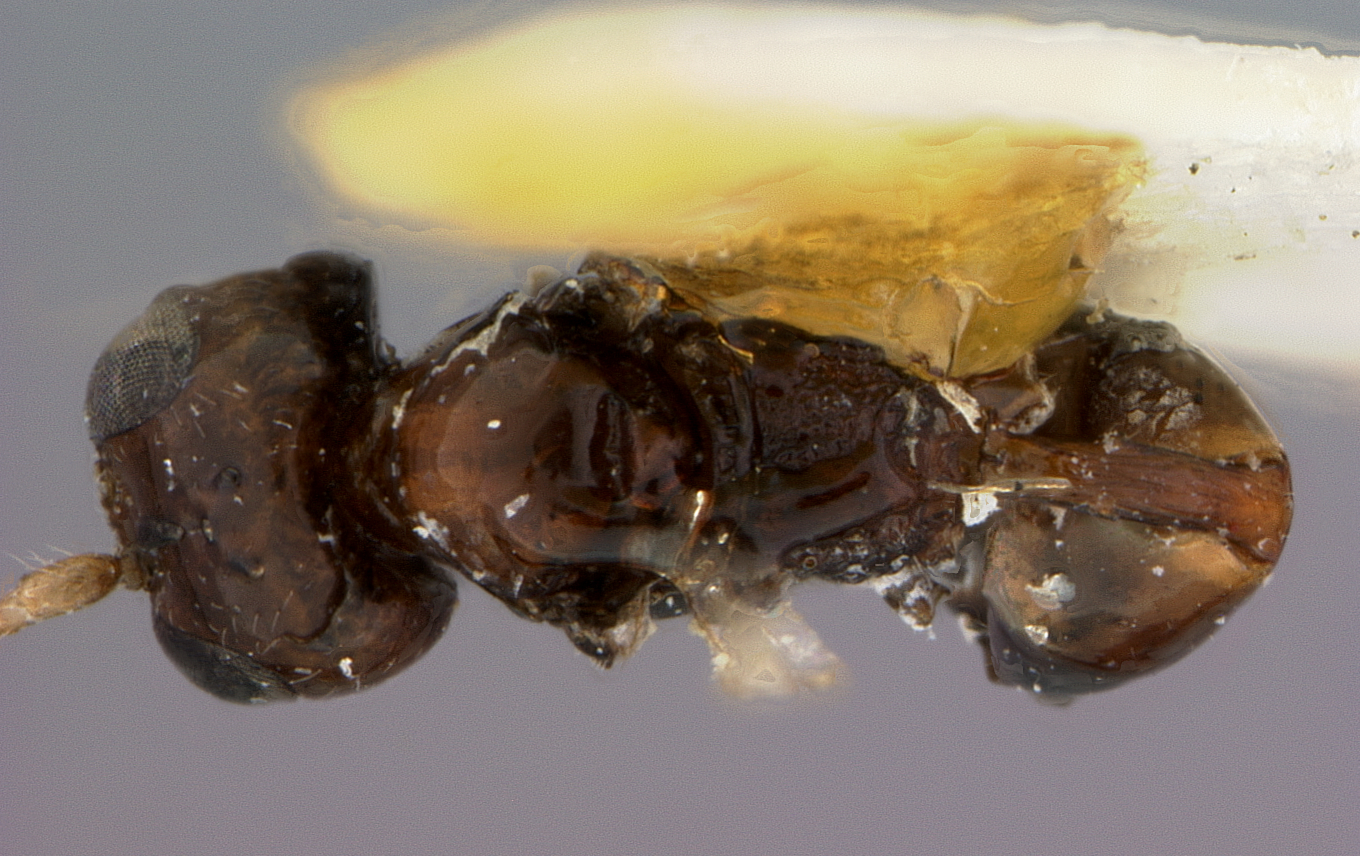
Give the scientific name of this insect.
Leiophron fuscipennis
